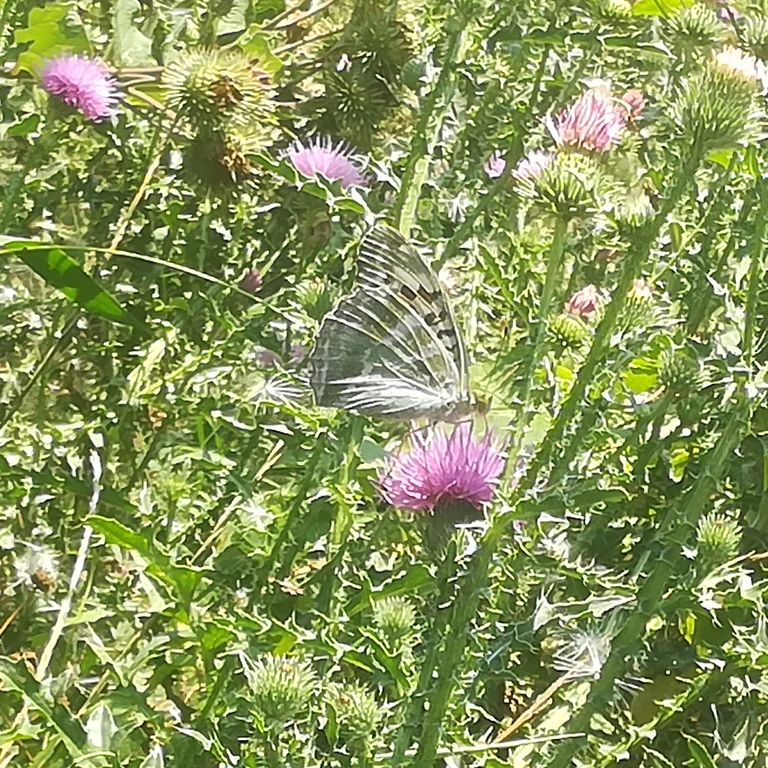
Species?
Argynnis paphia
